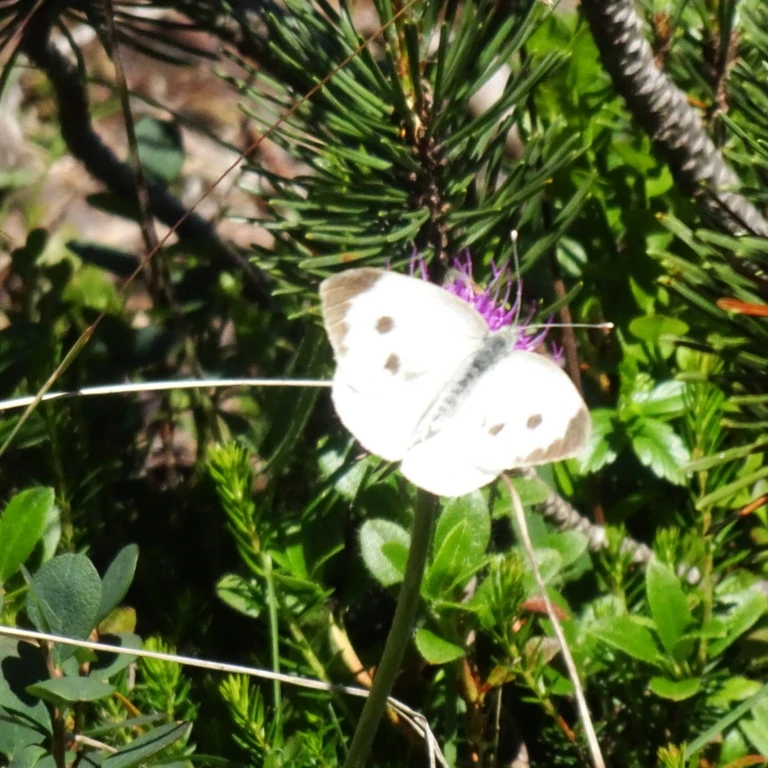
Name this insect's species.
Pieris brassicae
